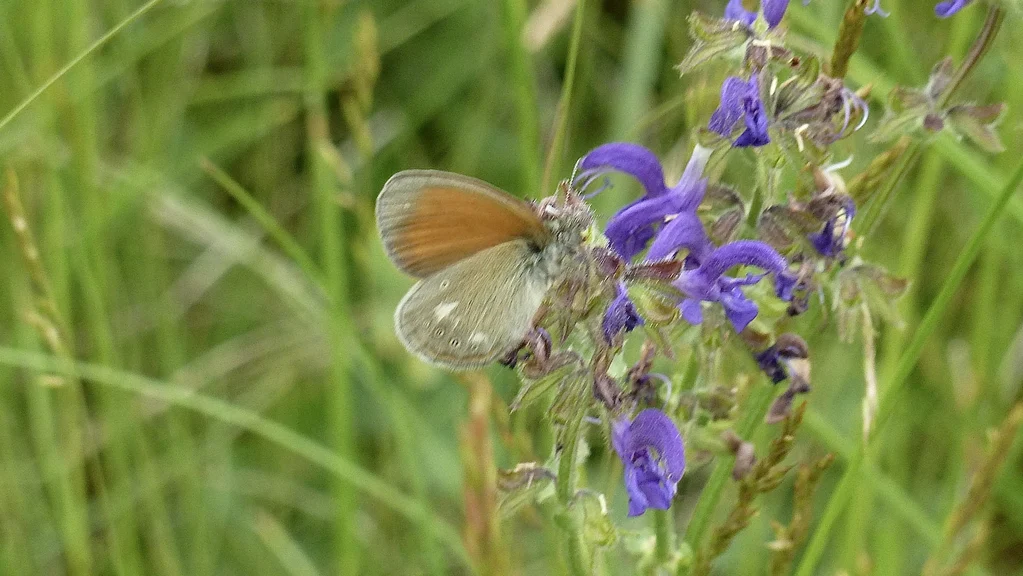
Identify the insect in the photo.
Coenonympha glycerion (also Coenonympha iphis)
